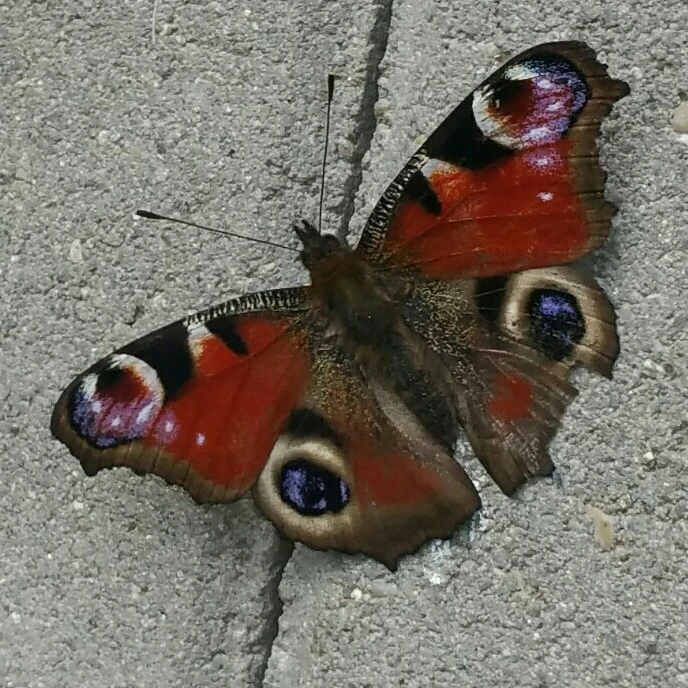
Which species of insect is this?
Aglais io
